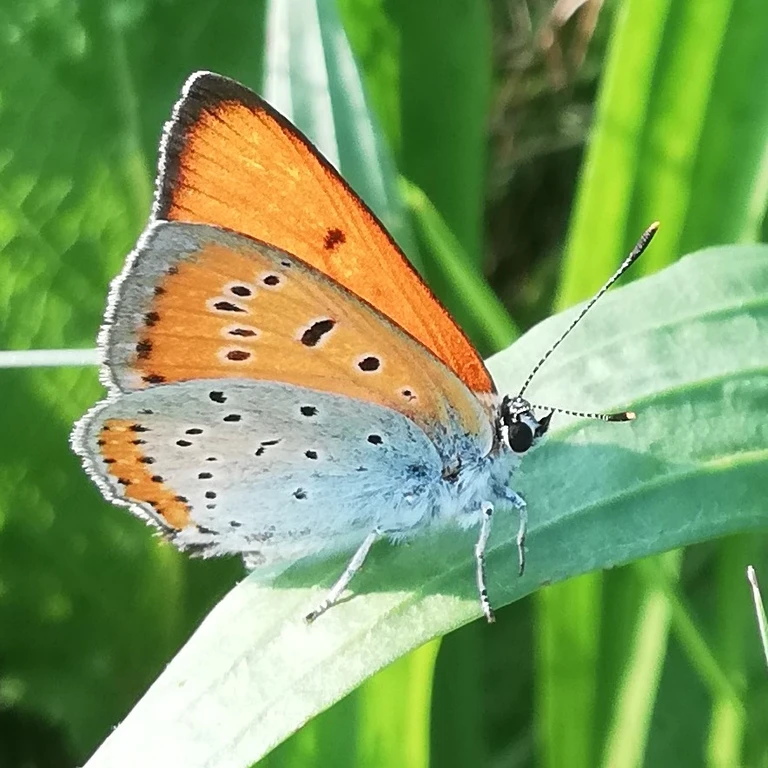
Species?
Lycaena dispar
